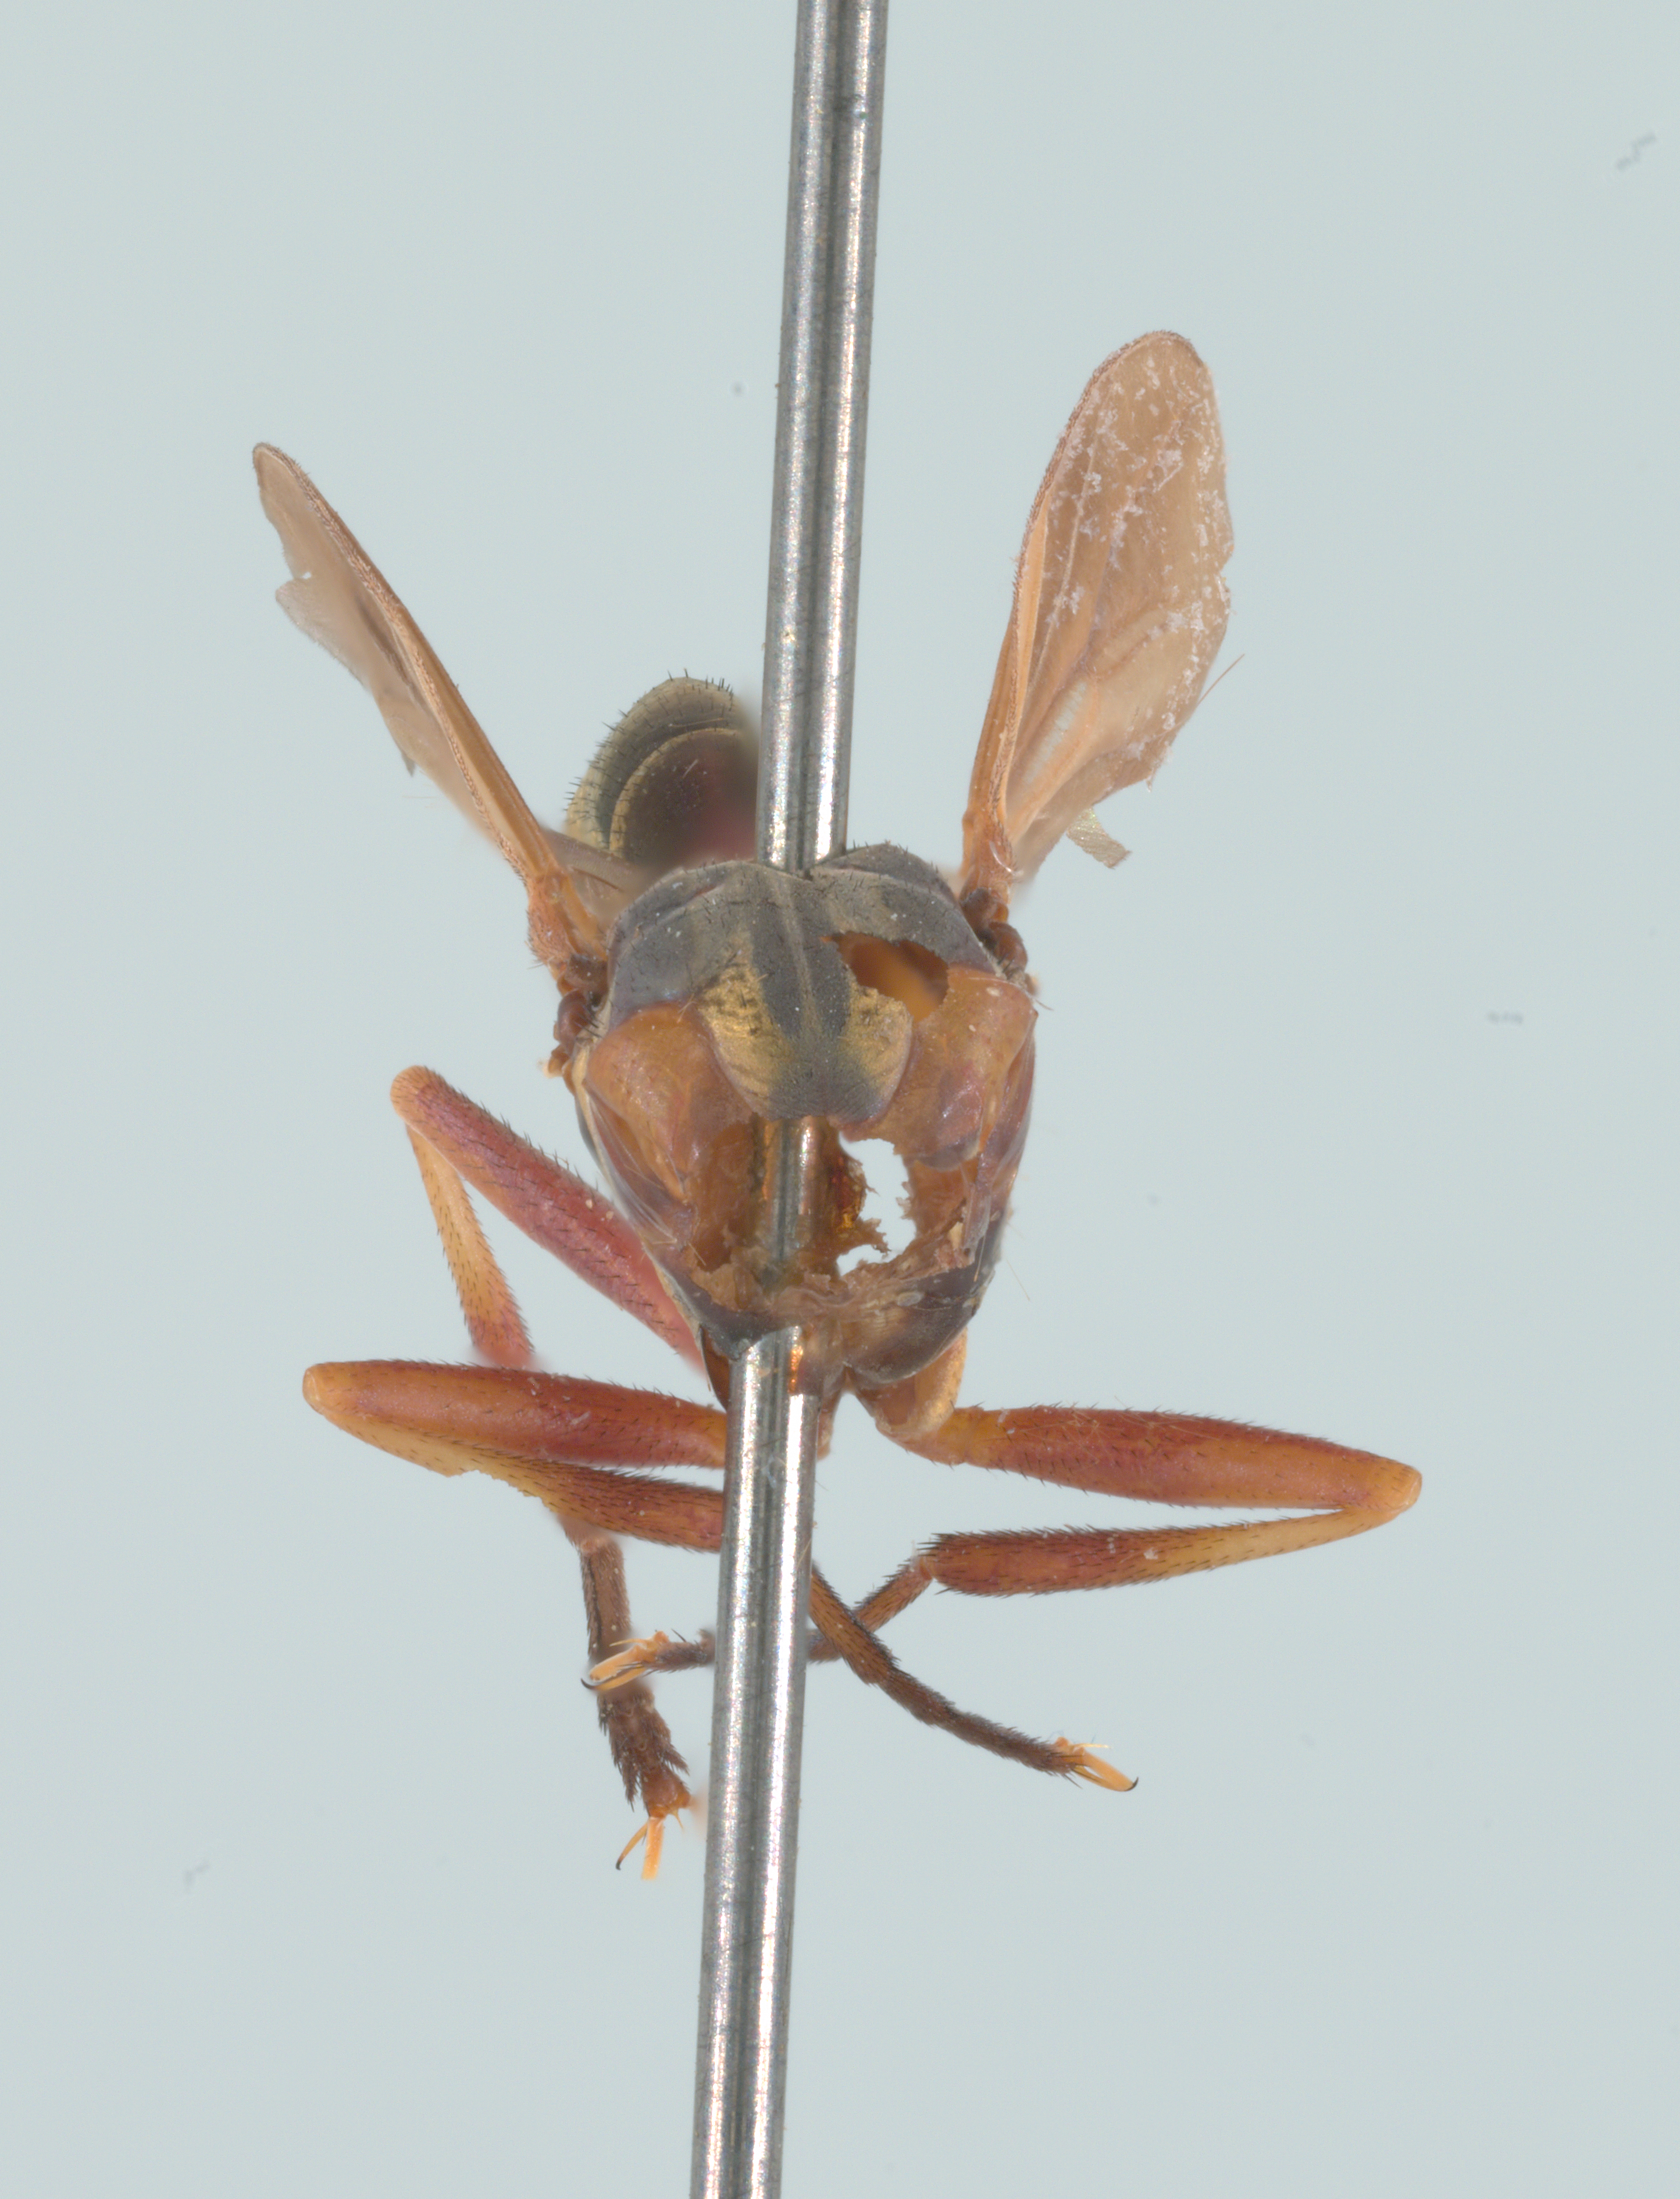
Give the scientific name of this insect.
Physoconops brachyrhynchus
